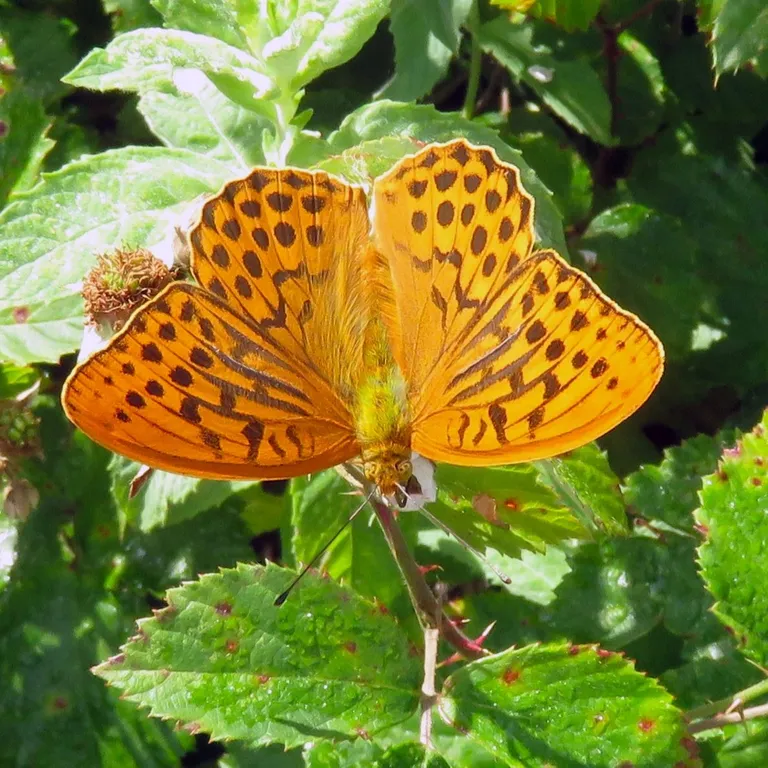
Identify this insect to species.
Argynnis paphia
